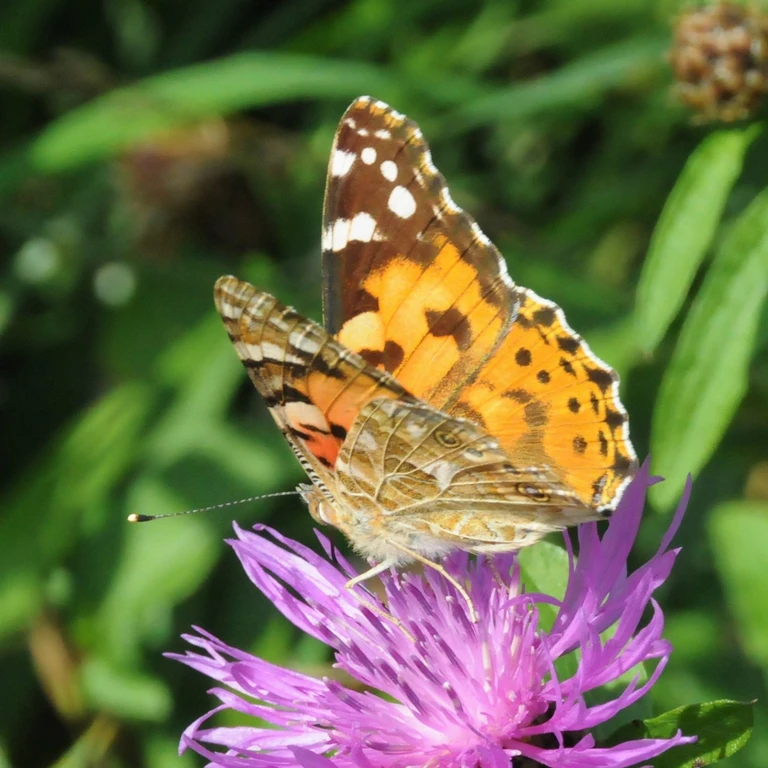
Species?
Vanessa cardui
